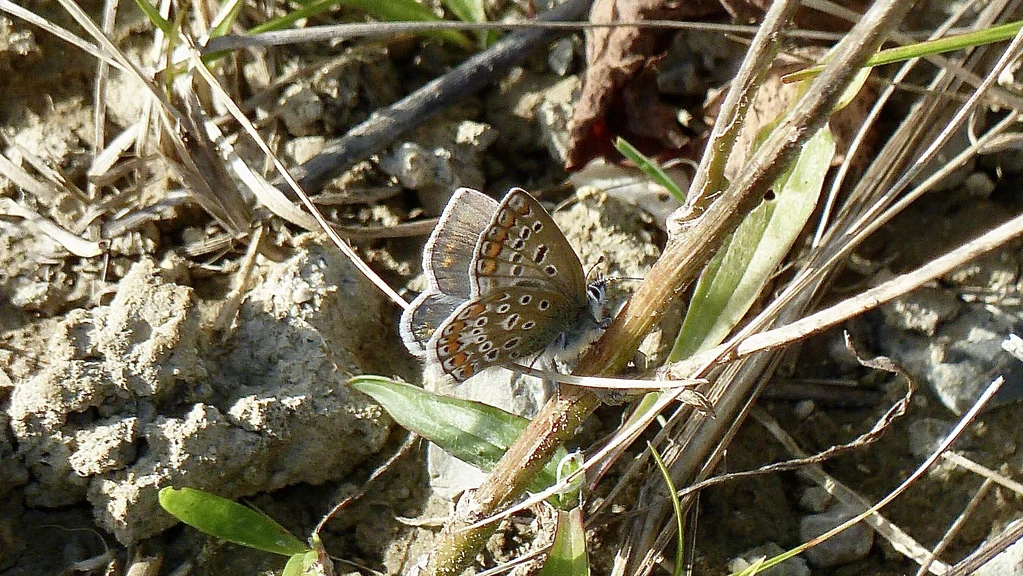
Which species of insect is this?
Polyommatus icarus
